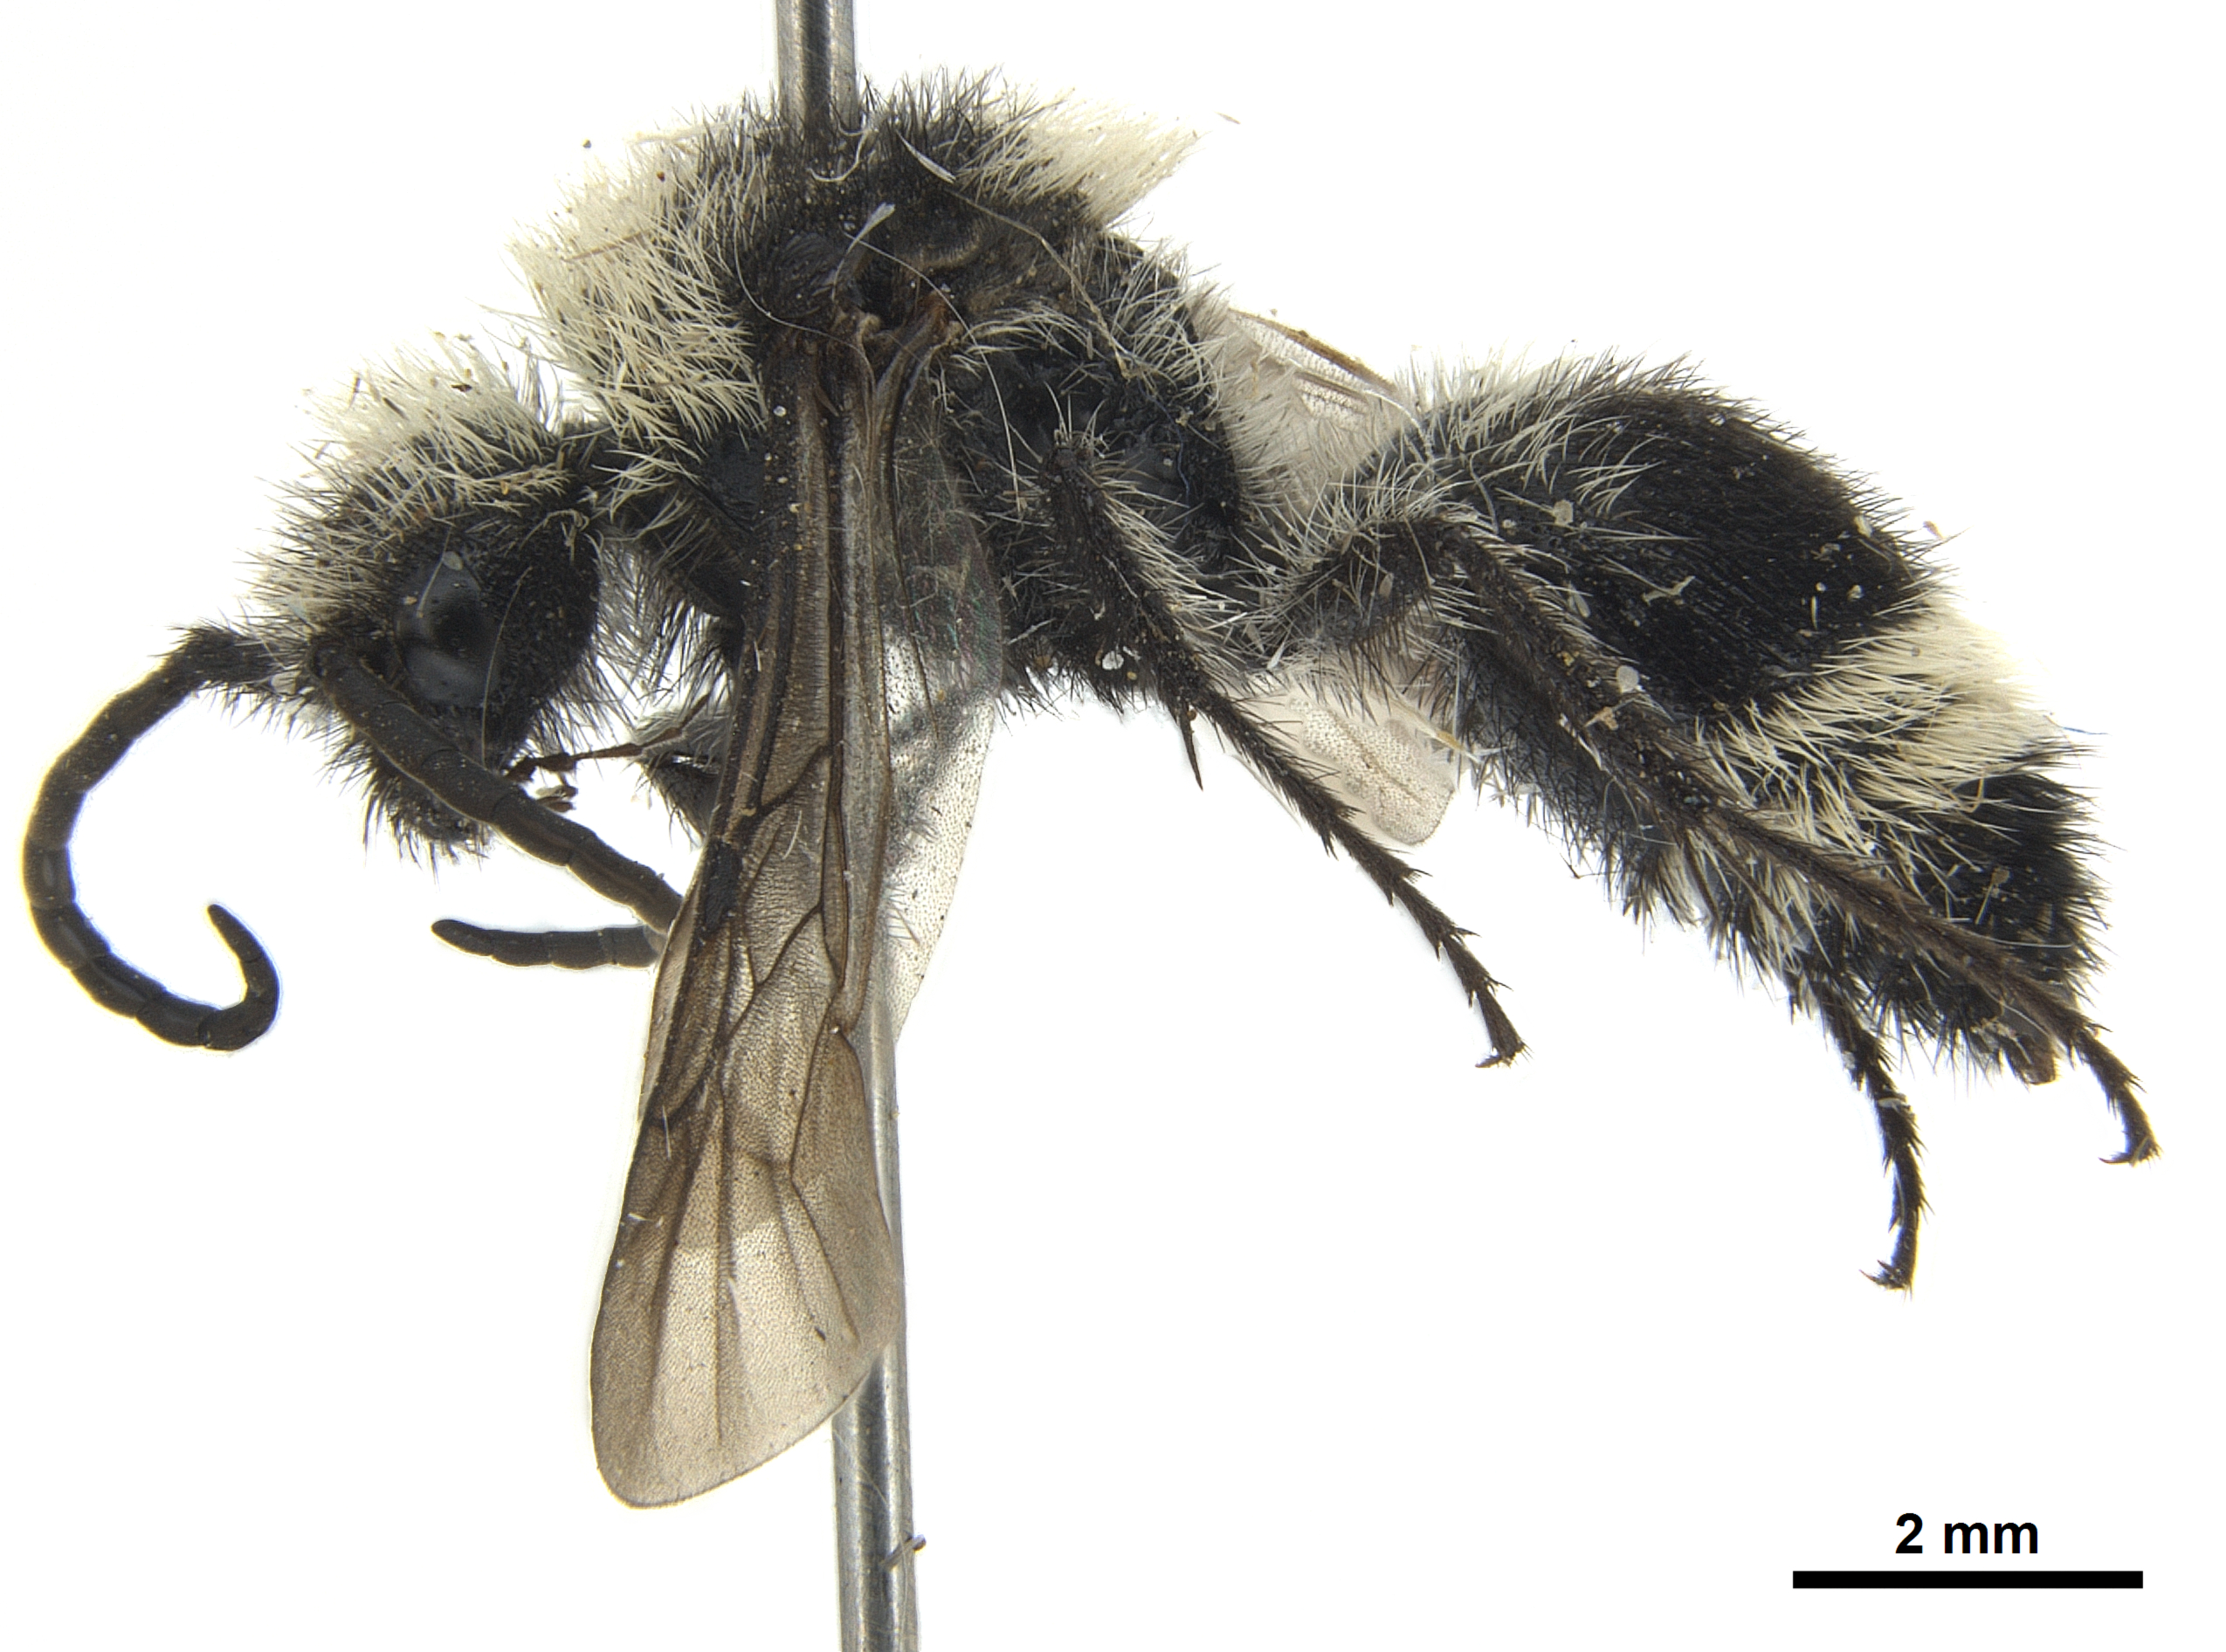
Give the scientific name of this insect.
Euspinolia albicoma
